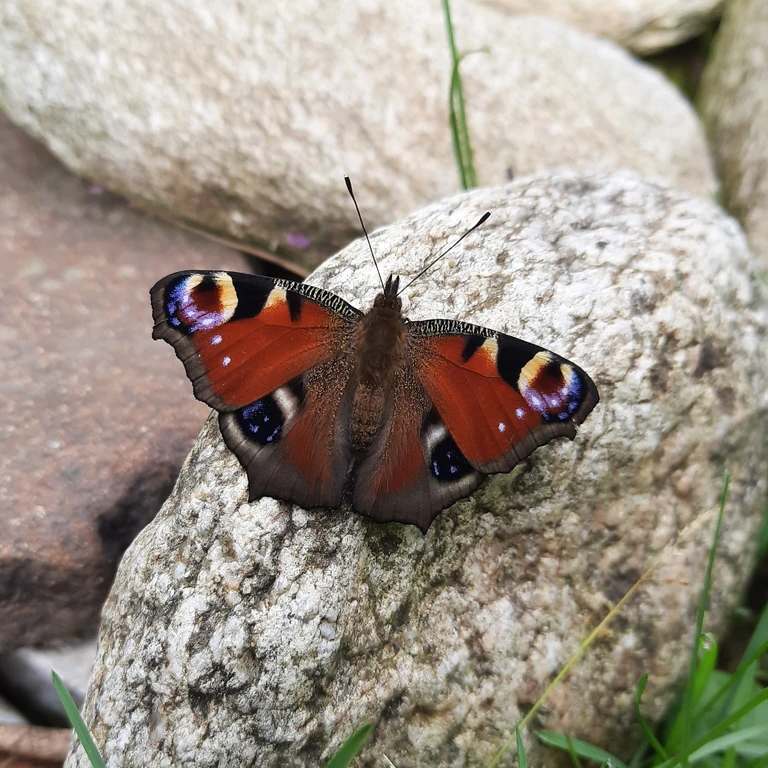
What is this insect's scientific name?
Aglais io
